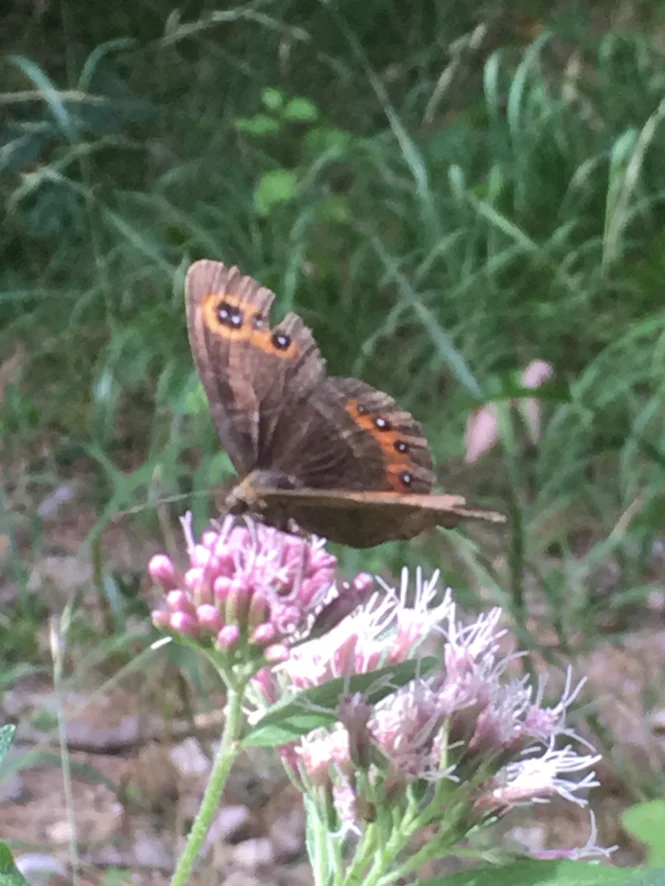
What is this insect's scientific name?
Erebia aethiops
